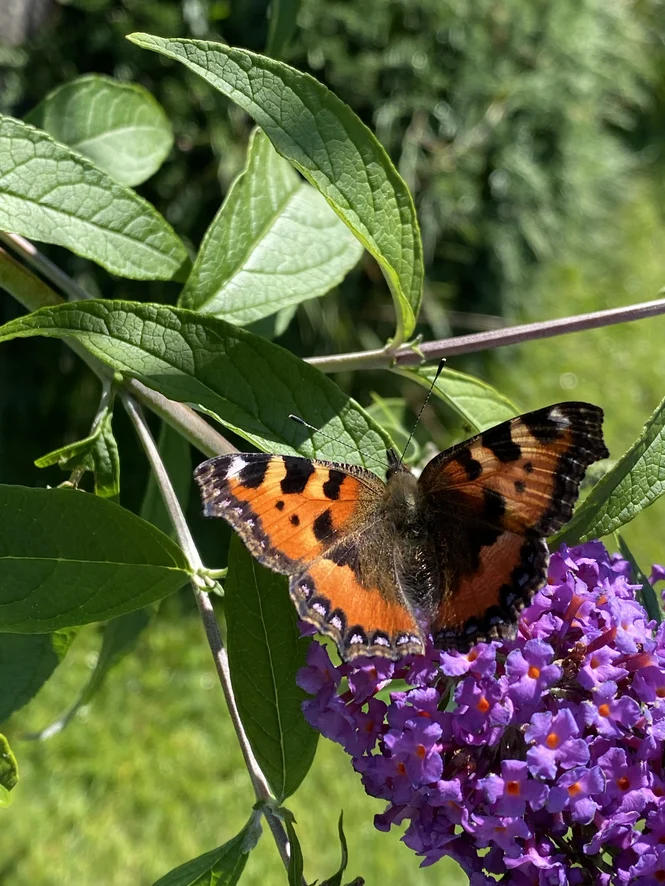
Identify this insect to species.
Aglais urticae
